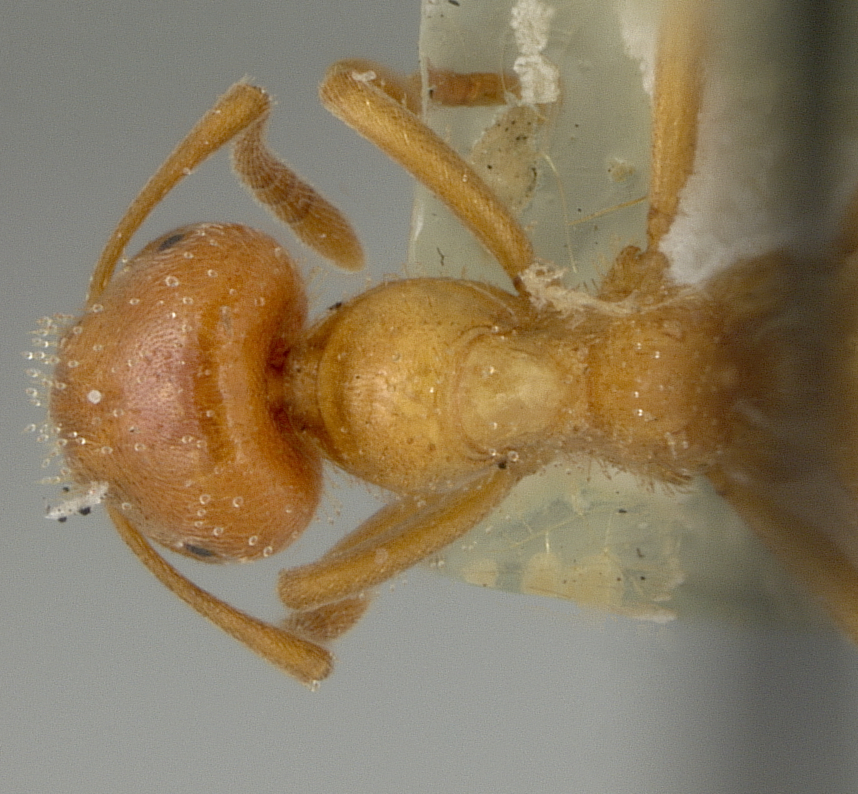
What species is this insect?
Lasius pogonogynus
